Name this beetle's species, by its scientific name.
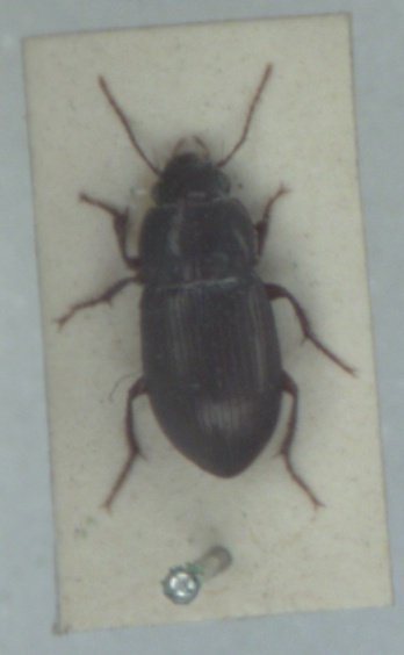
Amara apricaria
